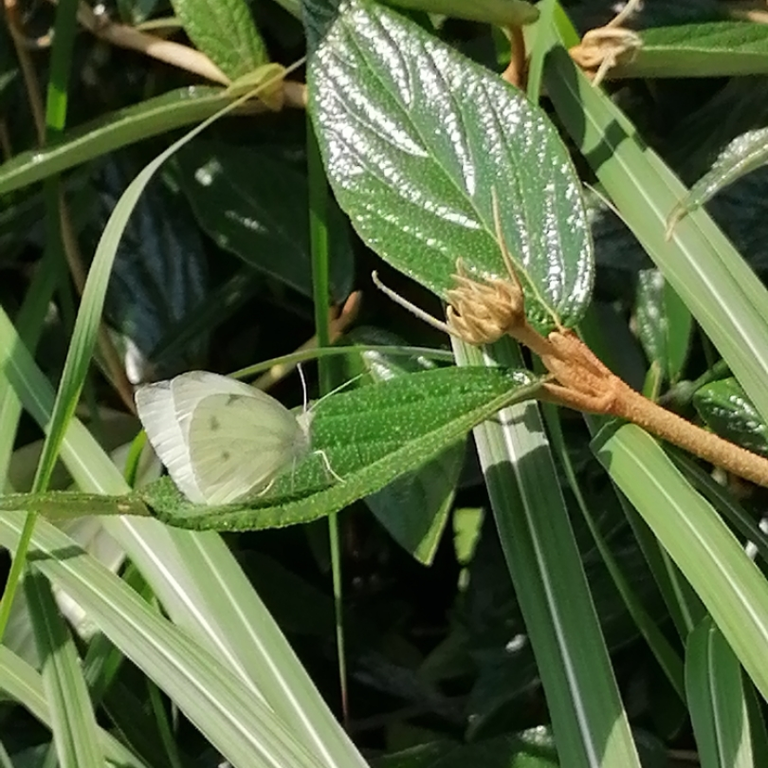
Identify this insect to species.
Pieris rapae
